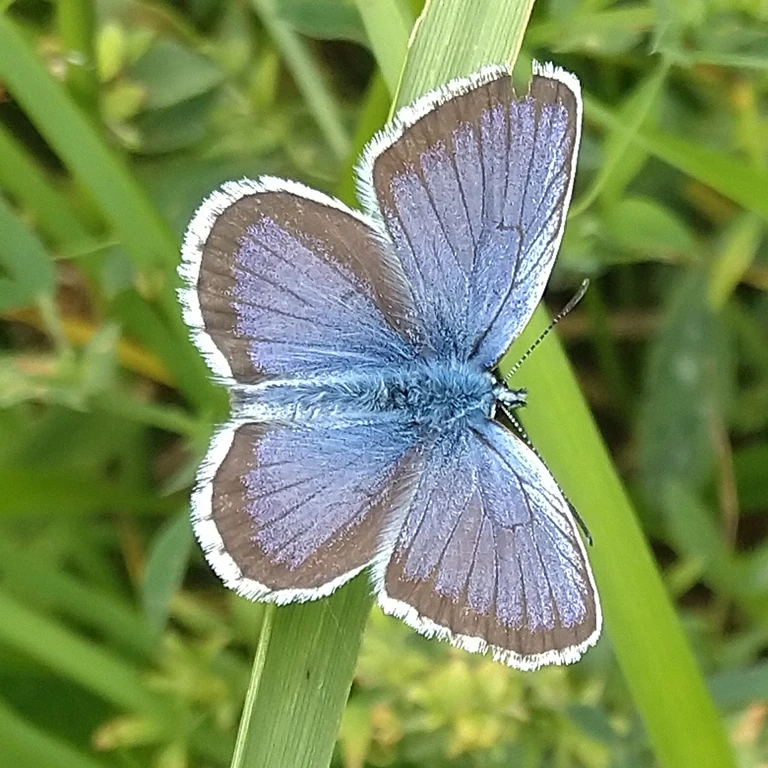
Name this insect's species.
Plebejus argus
